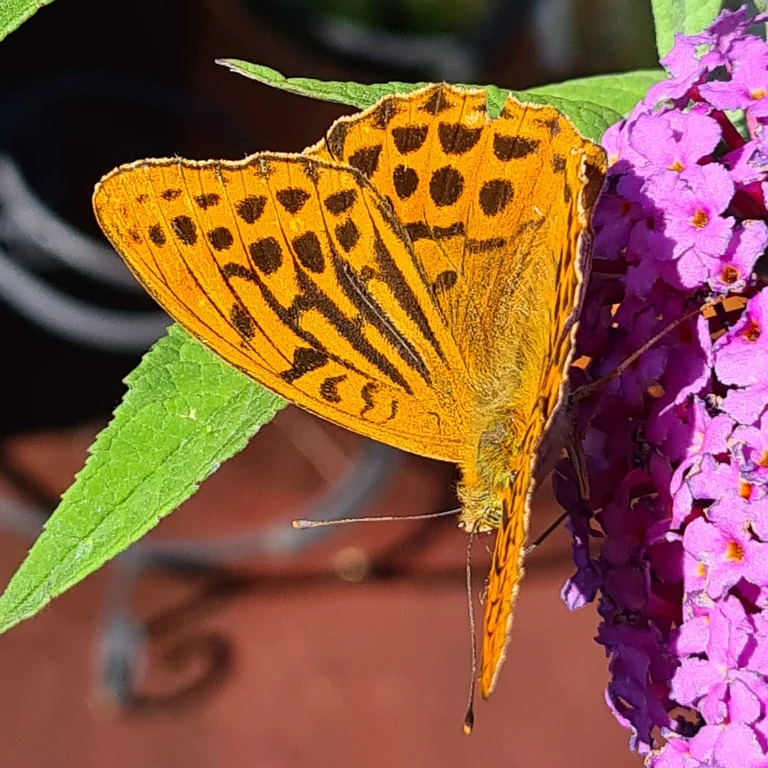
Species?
Argynnis paphia
